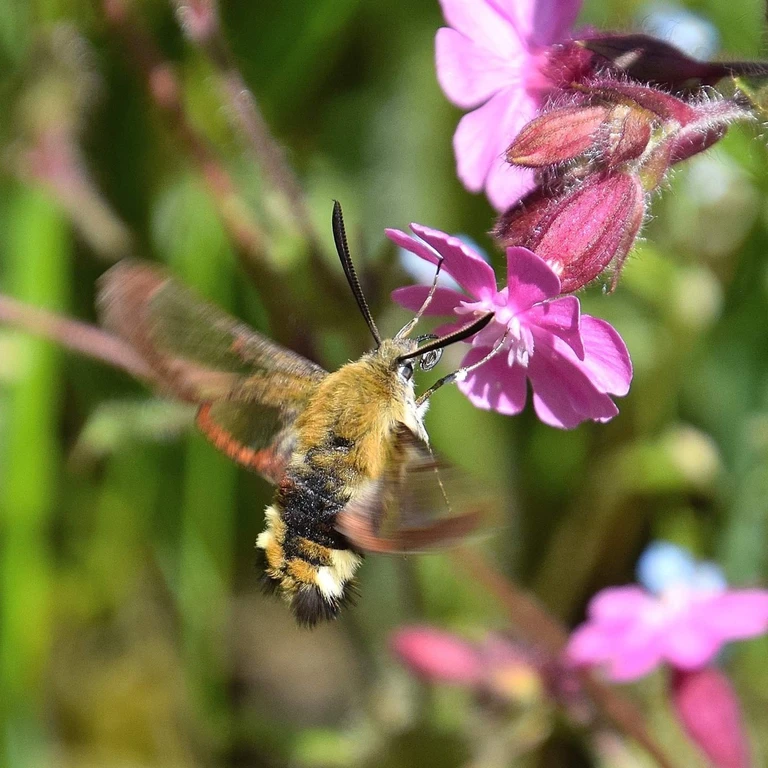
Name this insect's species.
Hemaris fuciformis
